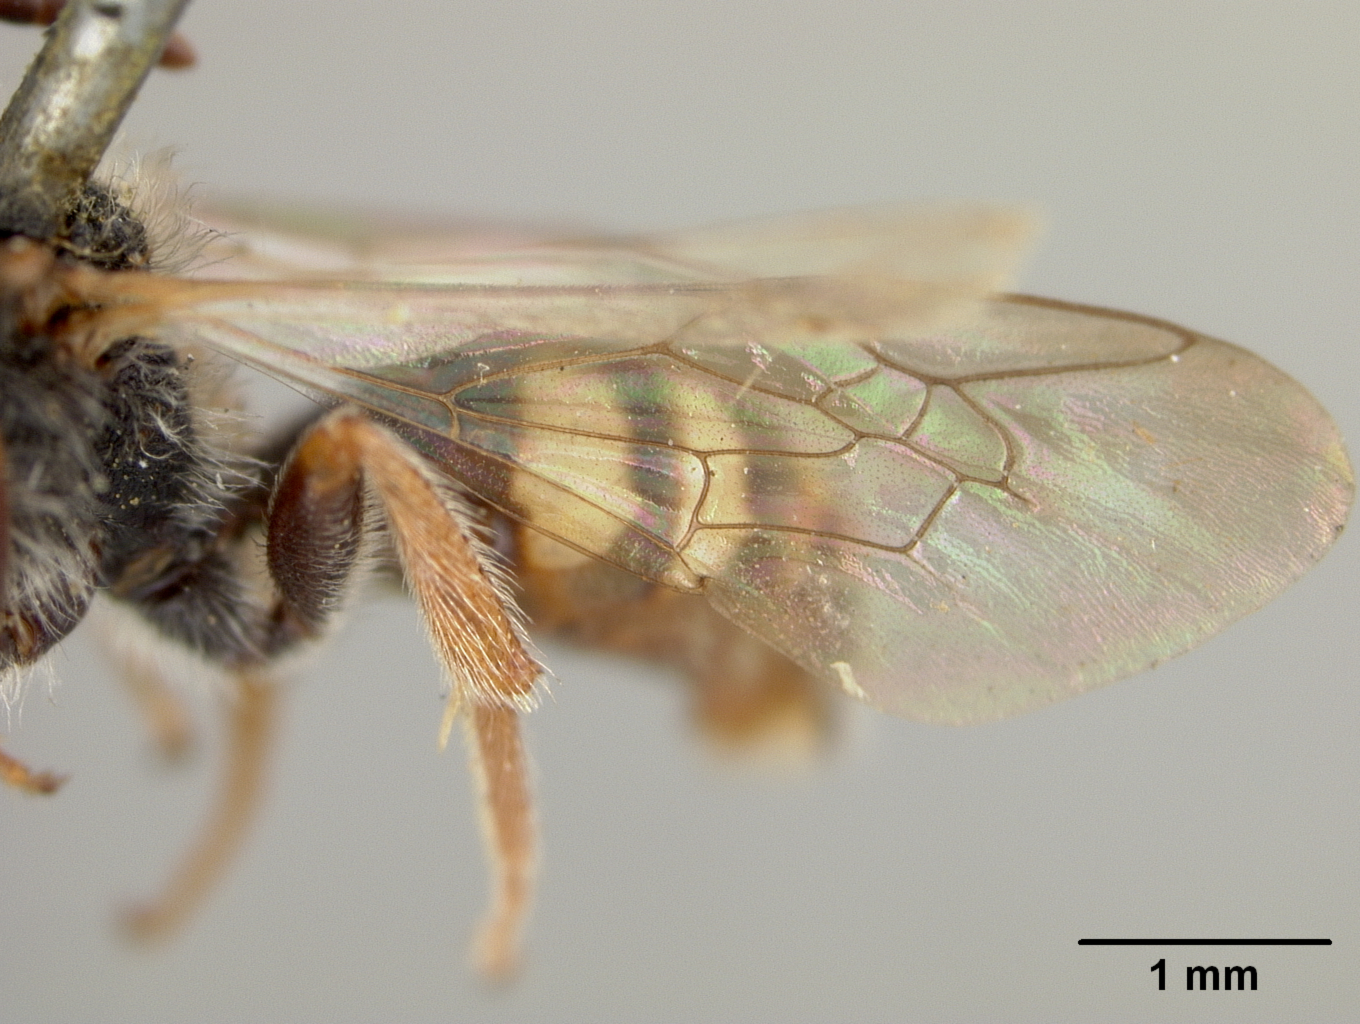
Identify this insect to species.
Nomada custeriana
